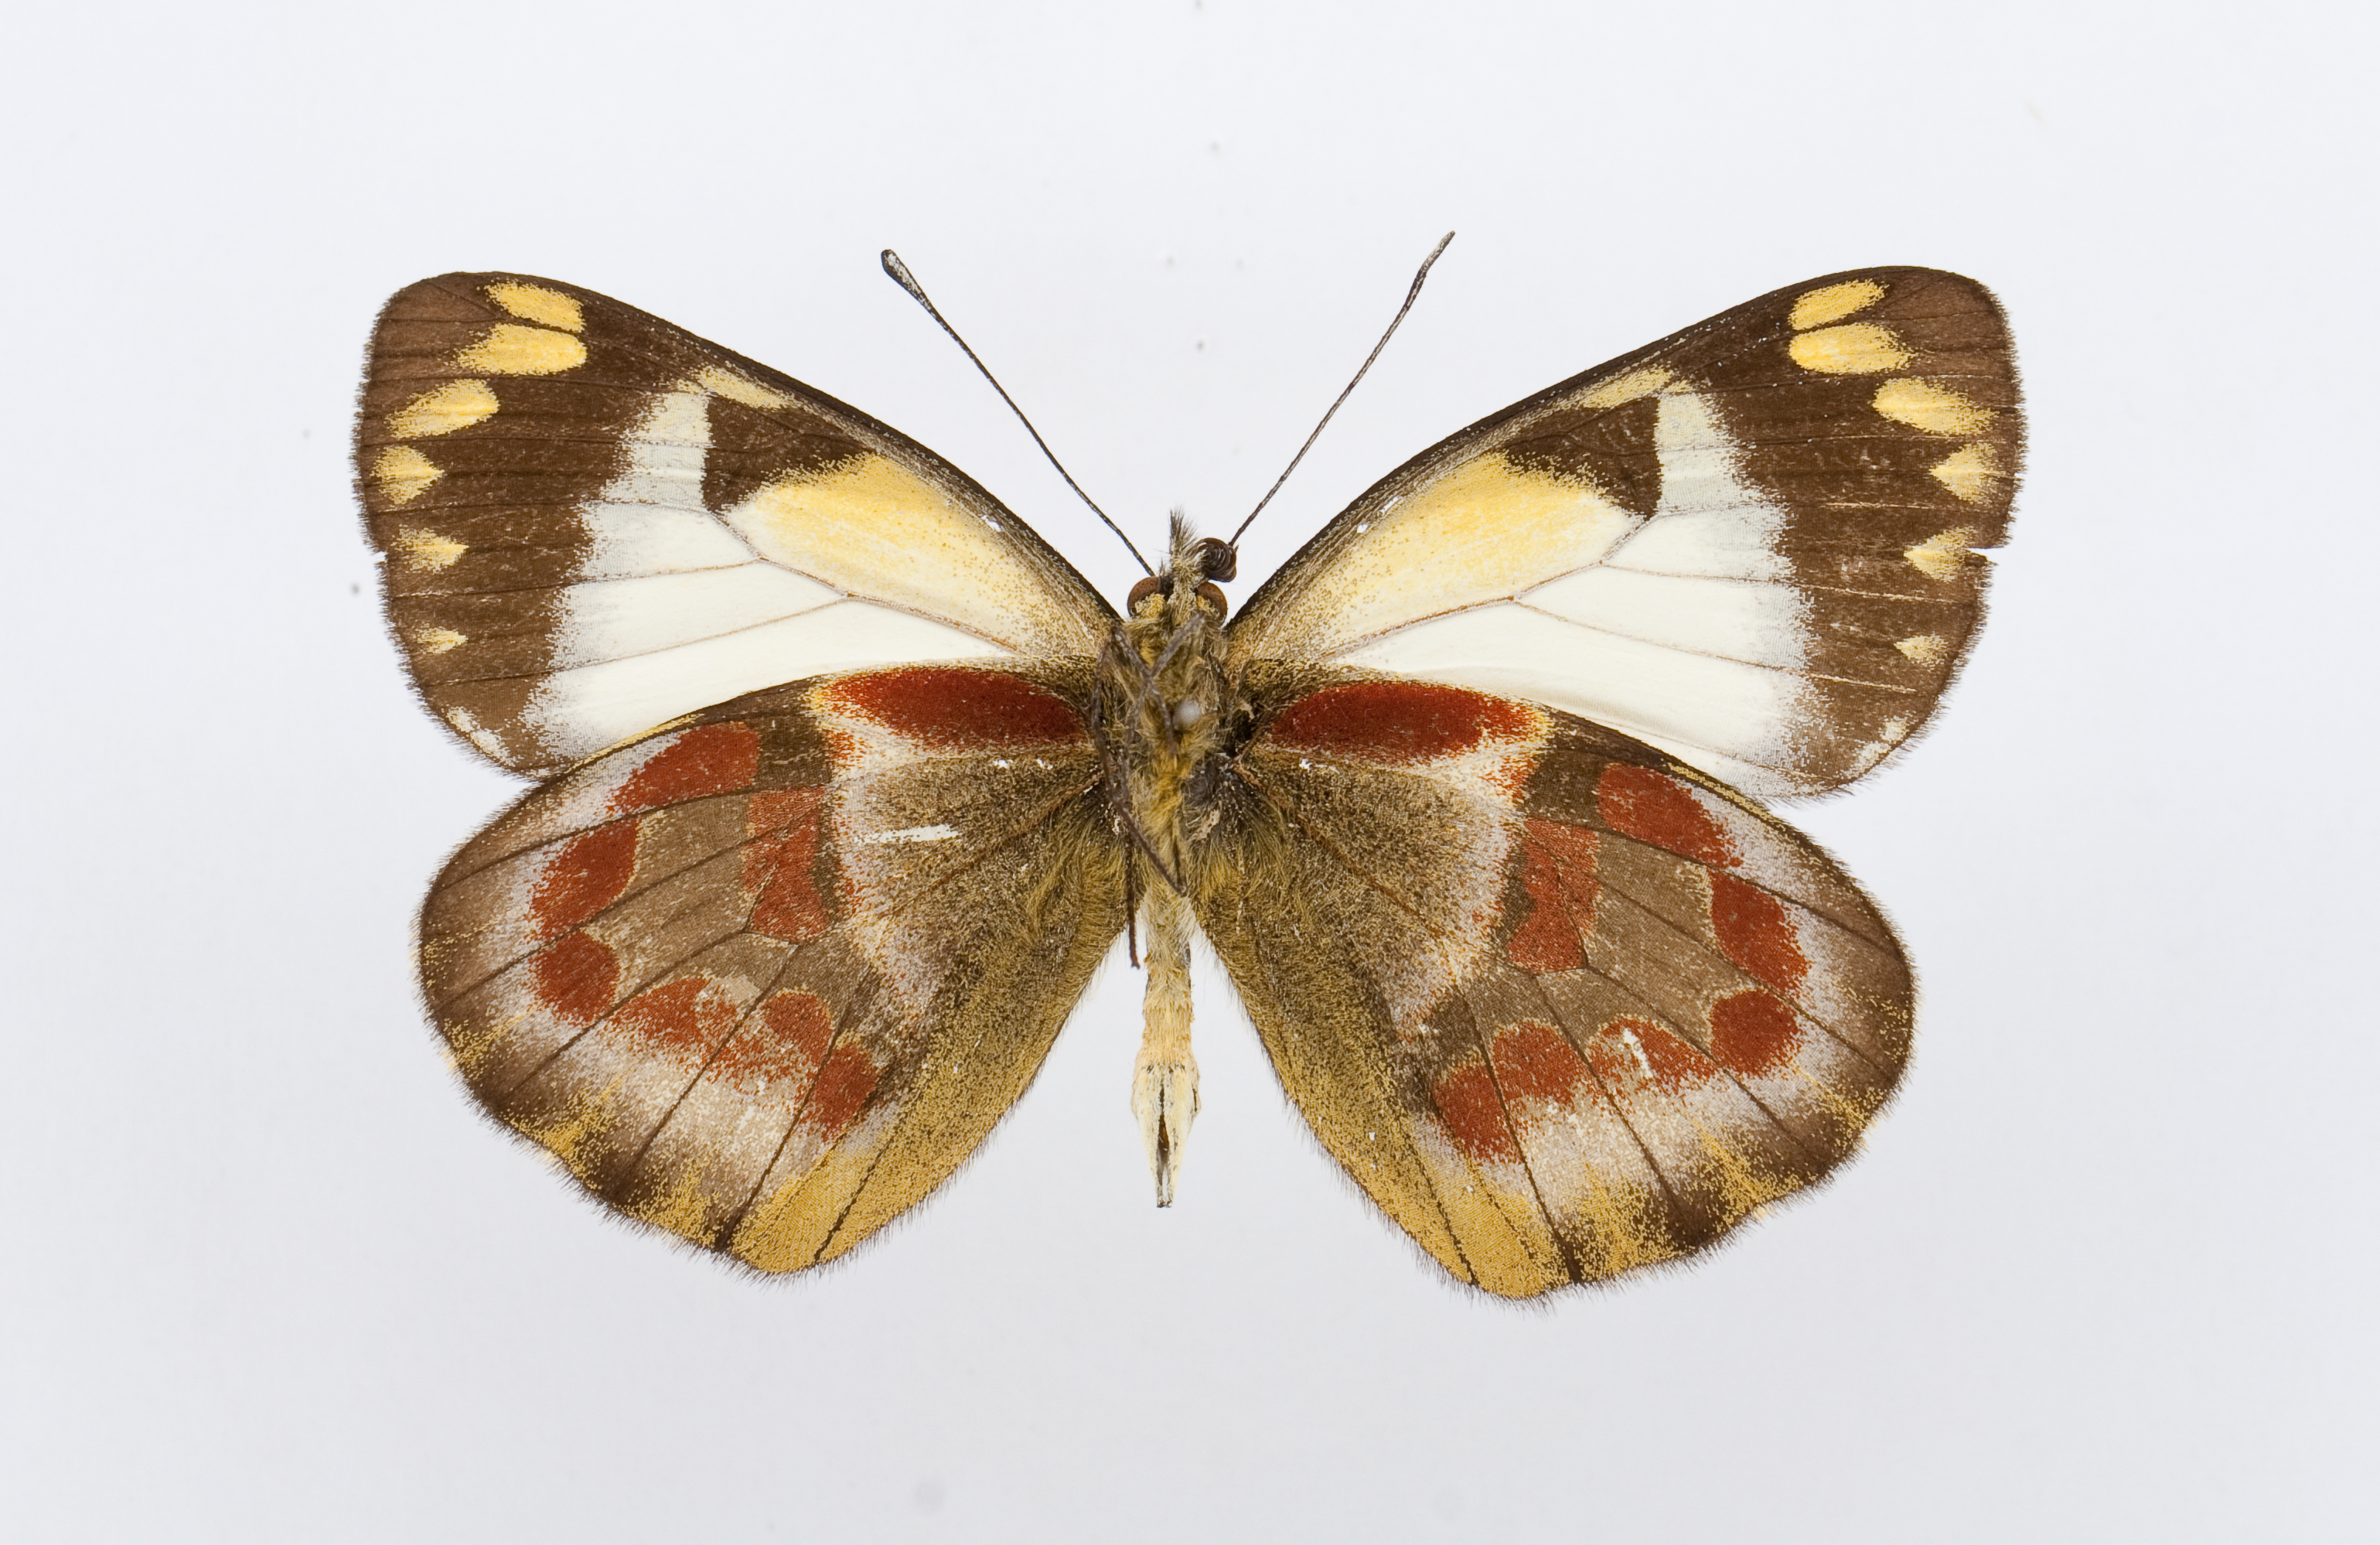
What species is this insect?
Delias wollastoni
